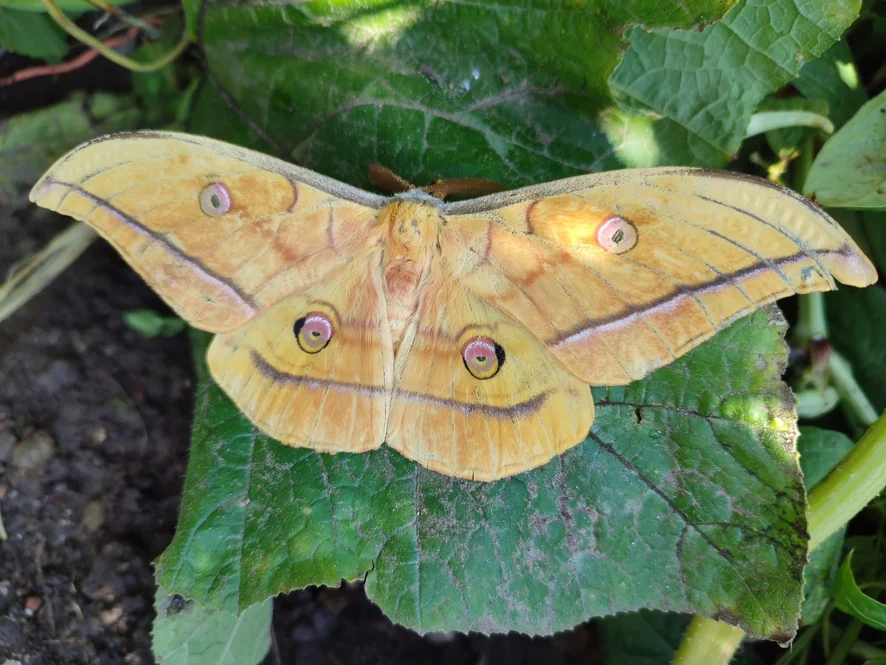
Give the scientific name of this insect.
Antheraea yamamai
